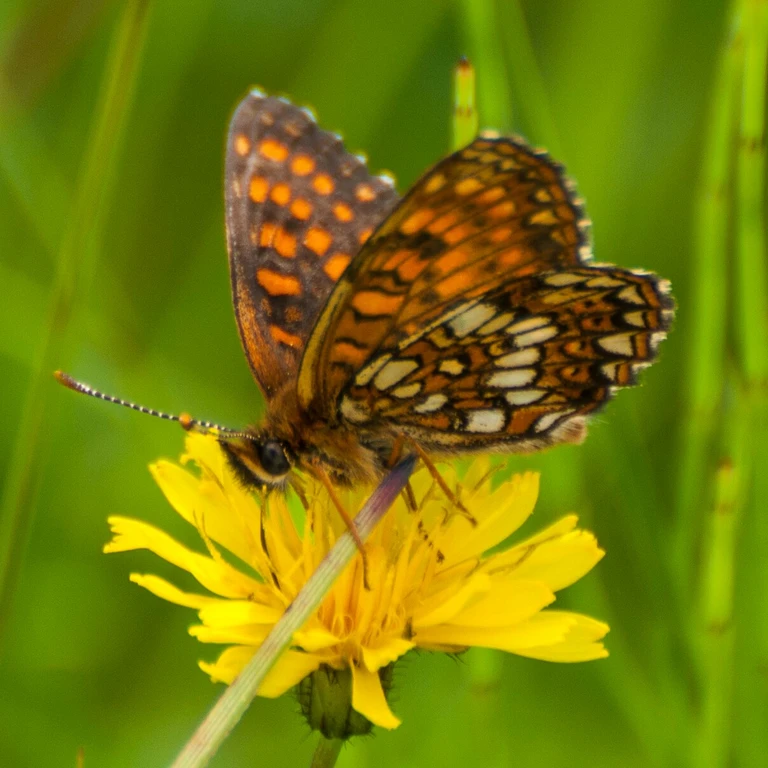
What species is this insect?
Melitaea diamina
